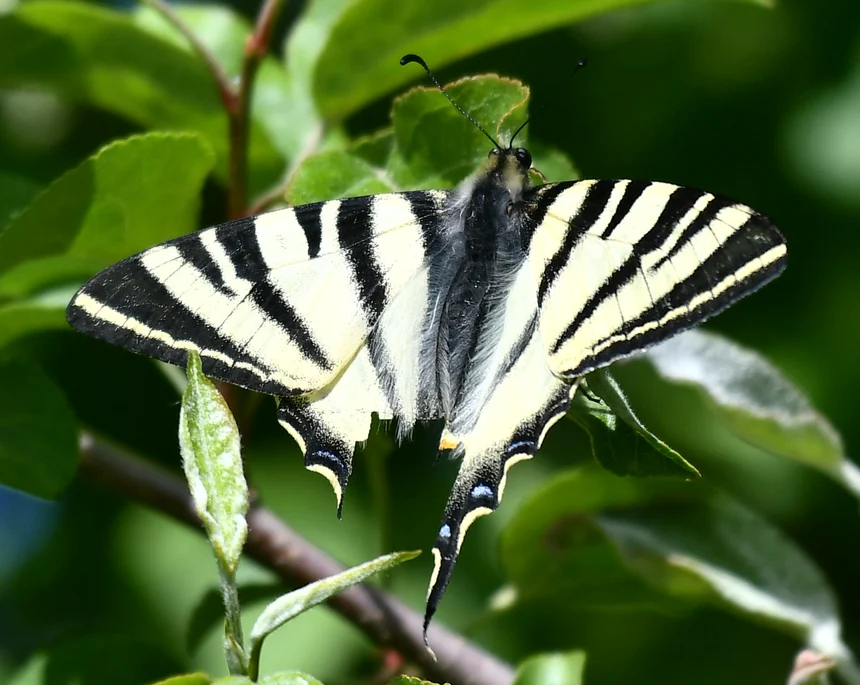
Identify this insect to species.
Iphiclides podalirius
